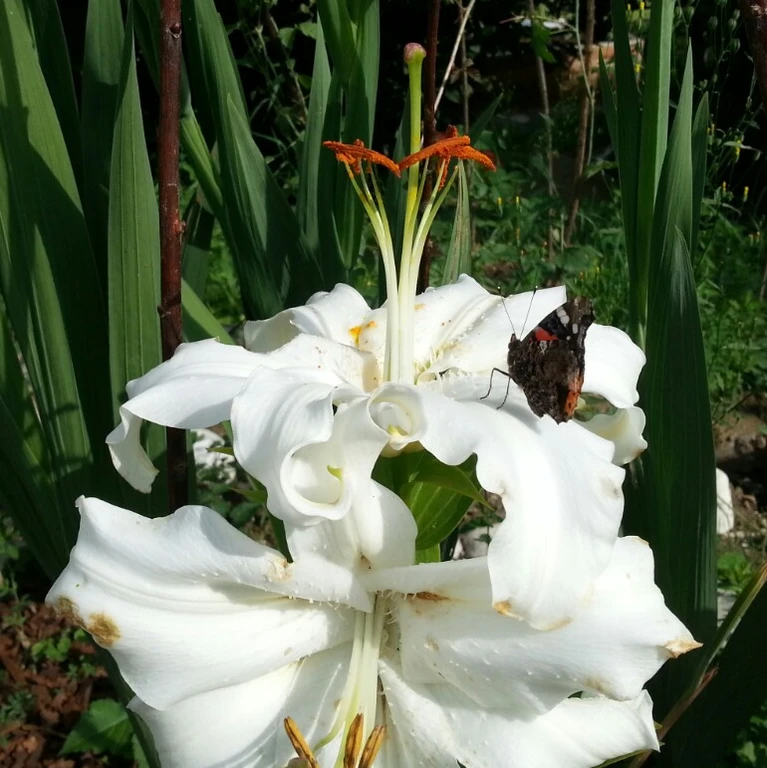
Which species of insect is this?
Vanessa atalanta
